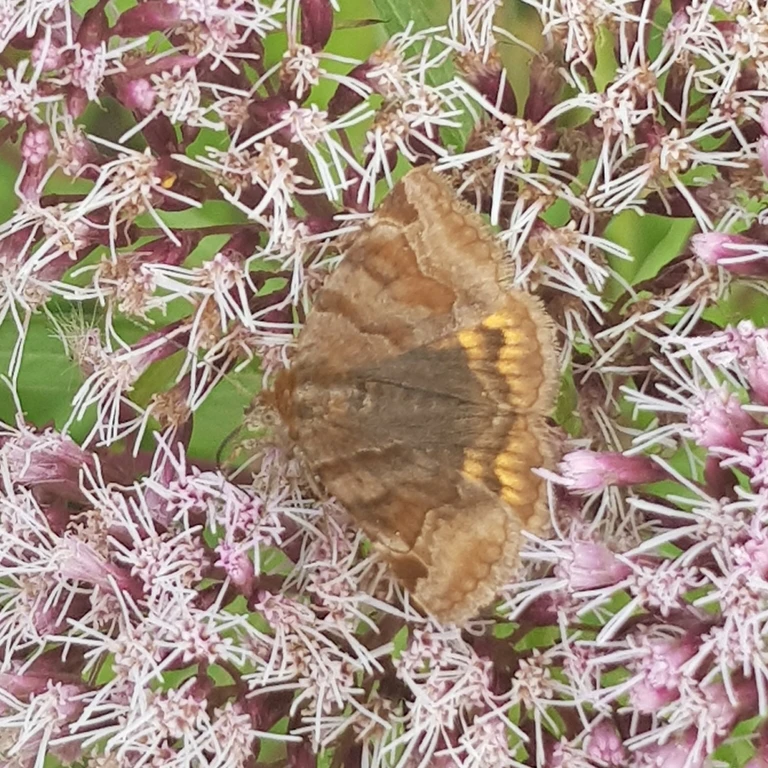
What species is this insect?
Euclidia glyphica
